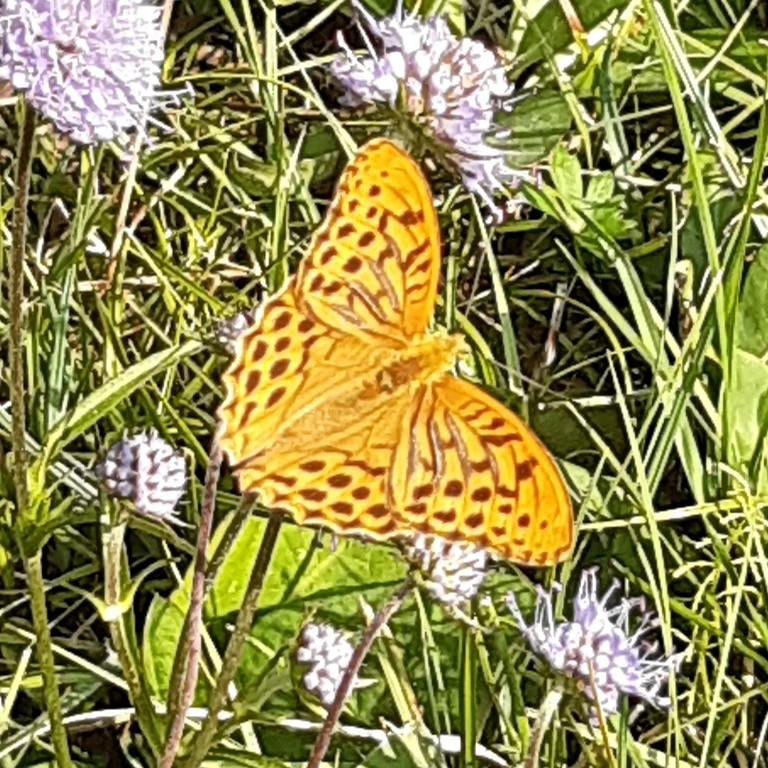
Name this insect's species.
Argynnis paphia
